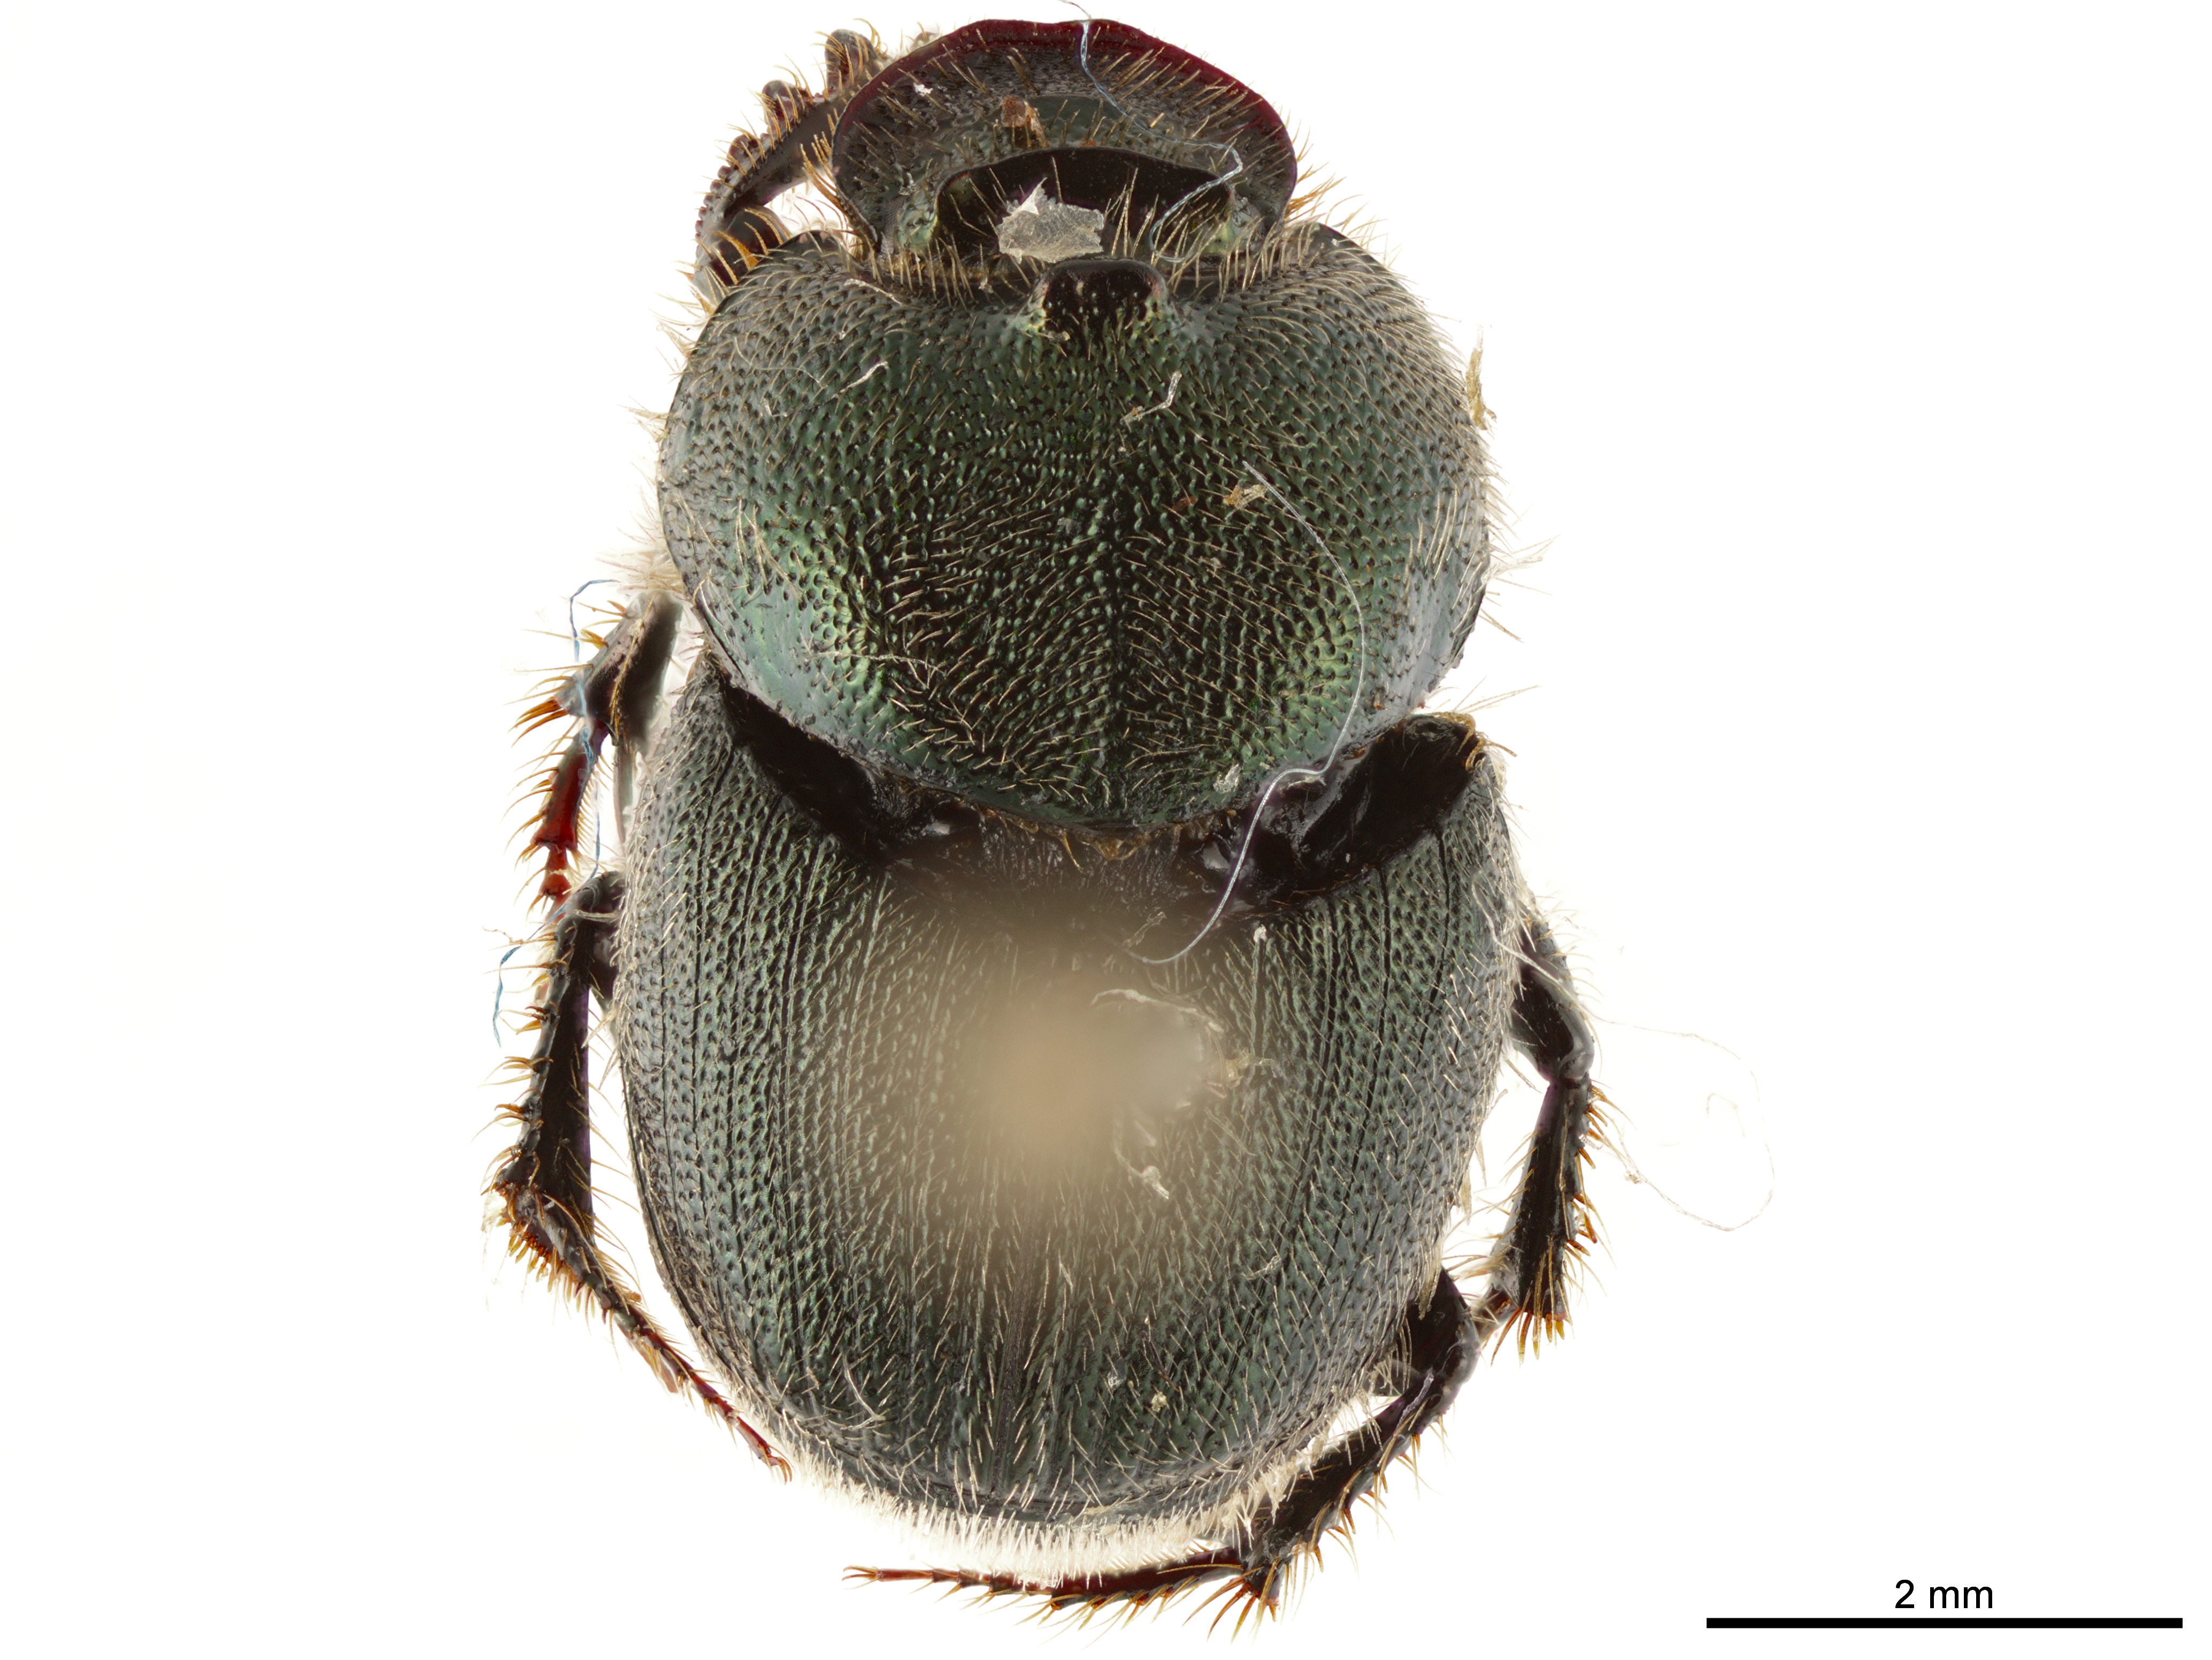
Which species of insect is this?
Onthophagus aeruginosus
